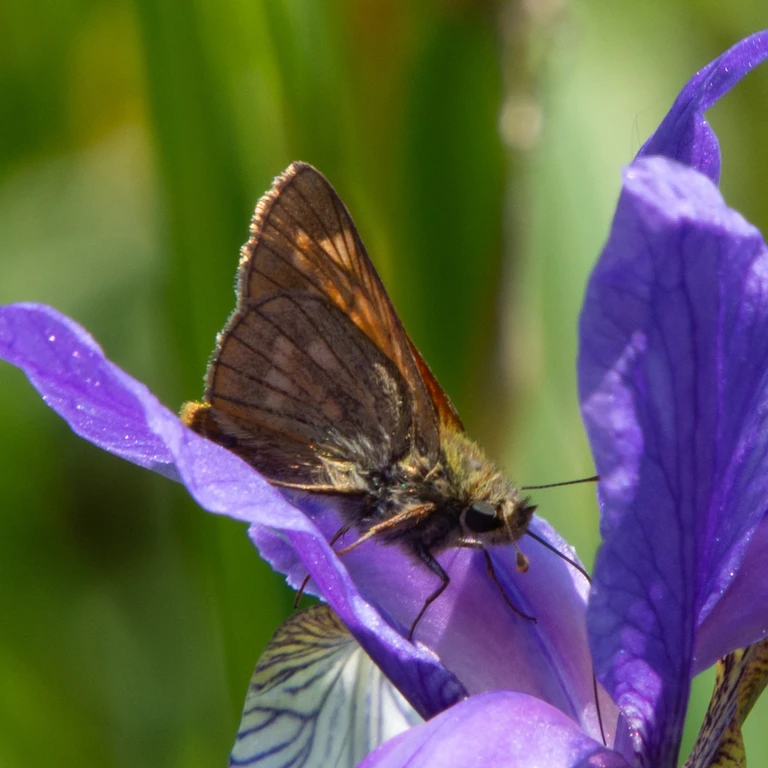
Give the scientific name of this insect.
Ochlodes sylvanus (also Ochlodes venata)
